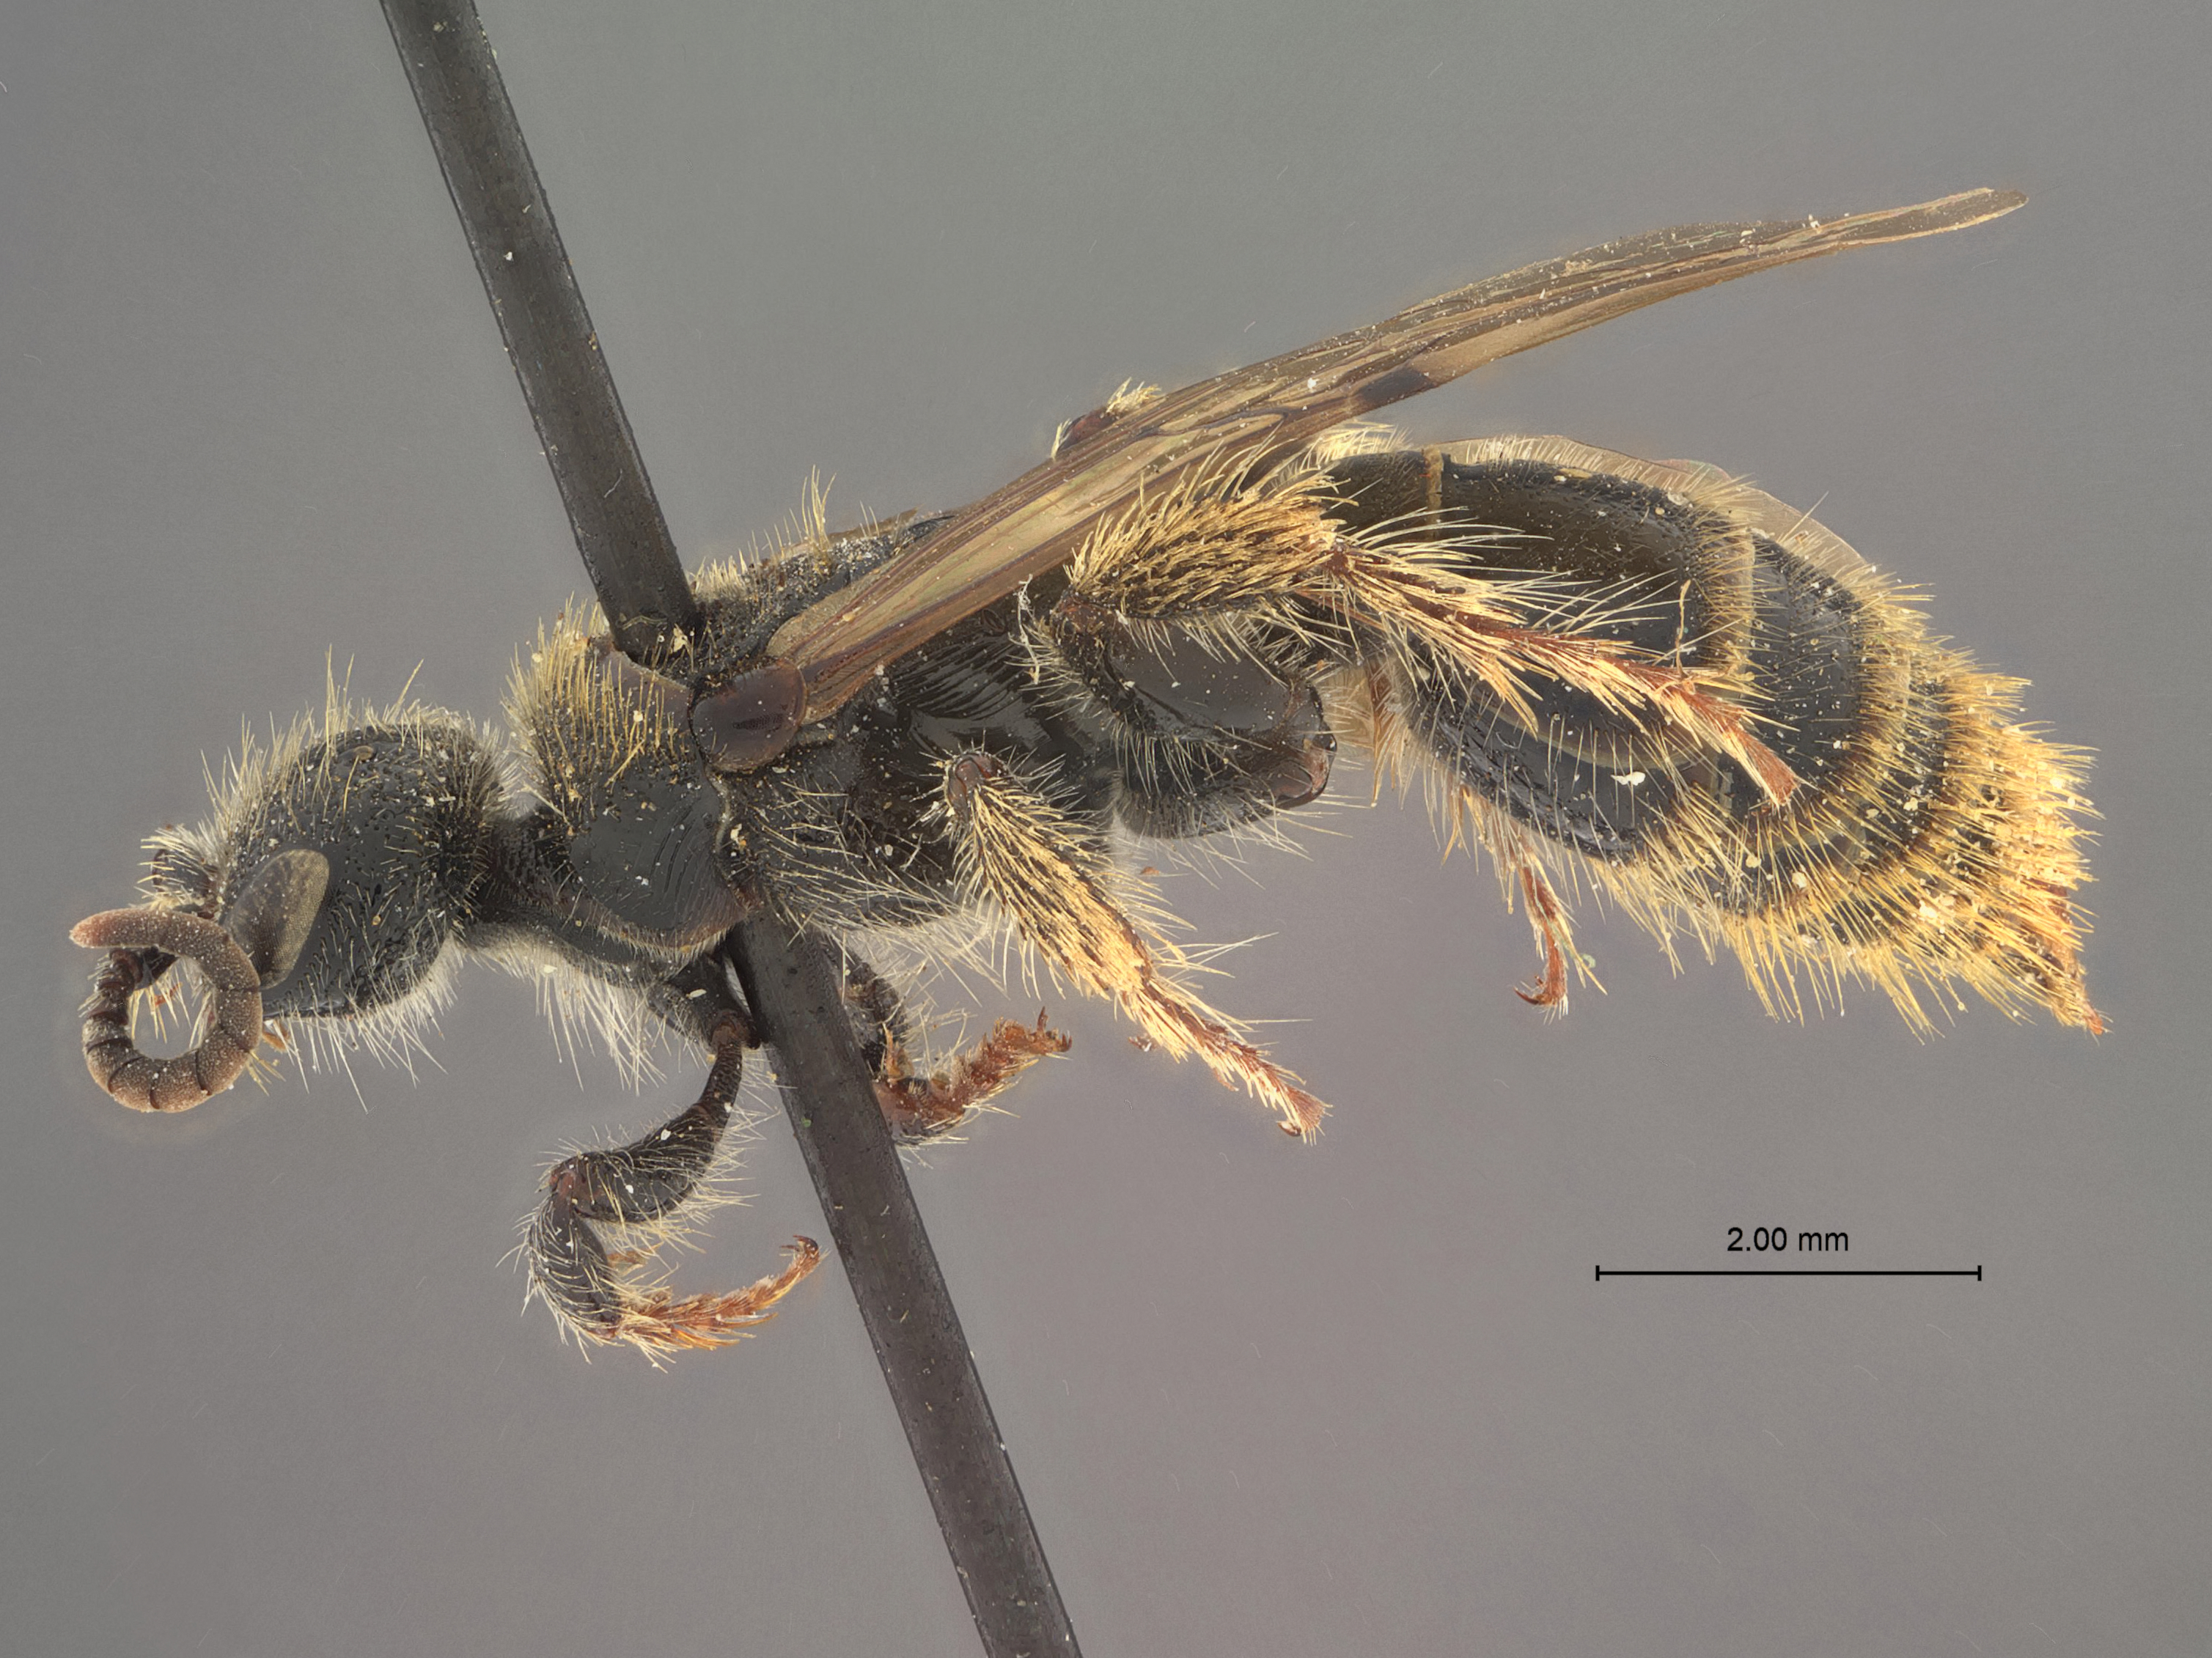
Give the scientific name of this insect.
Neotiphia colorata
